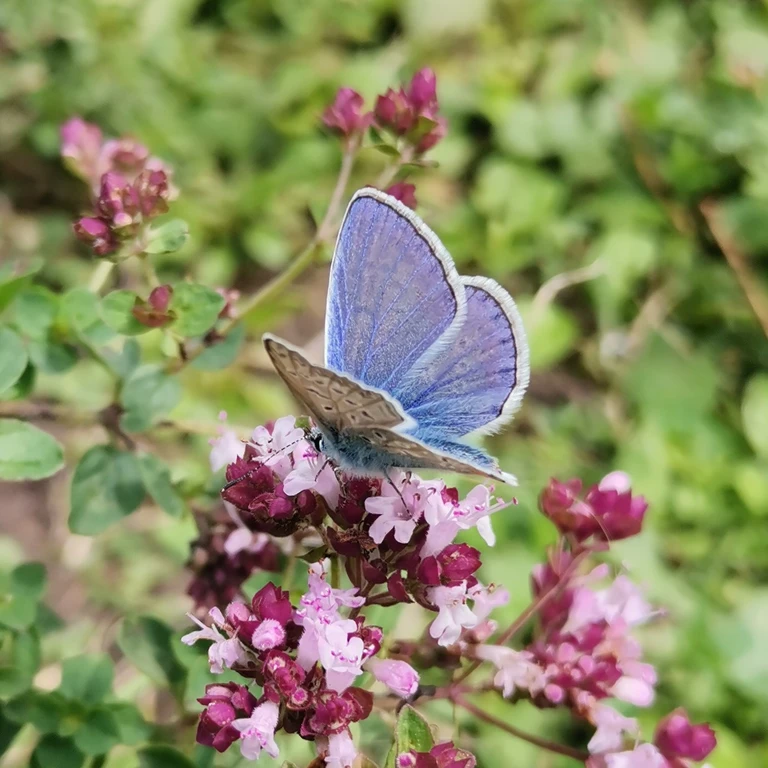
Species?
Polyommatus icarus
